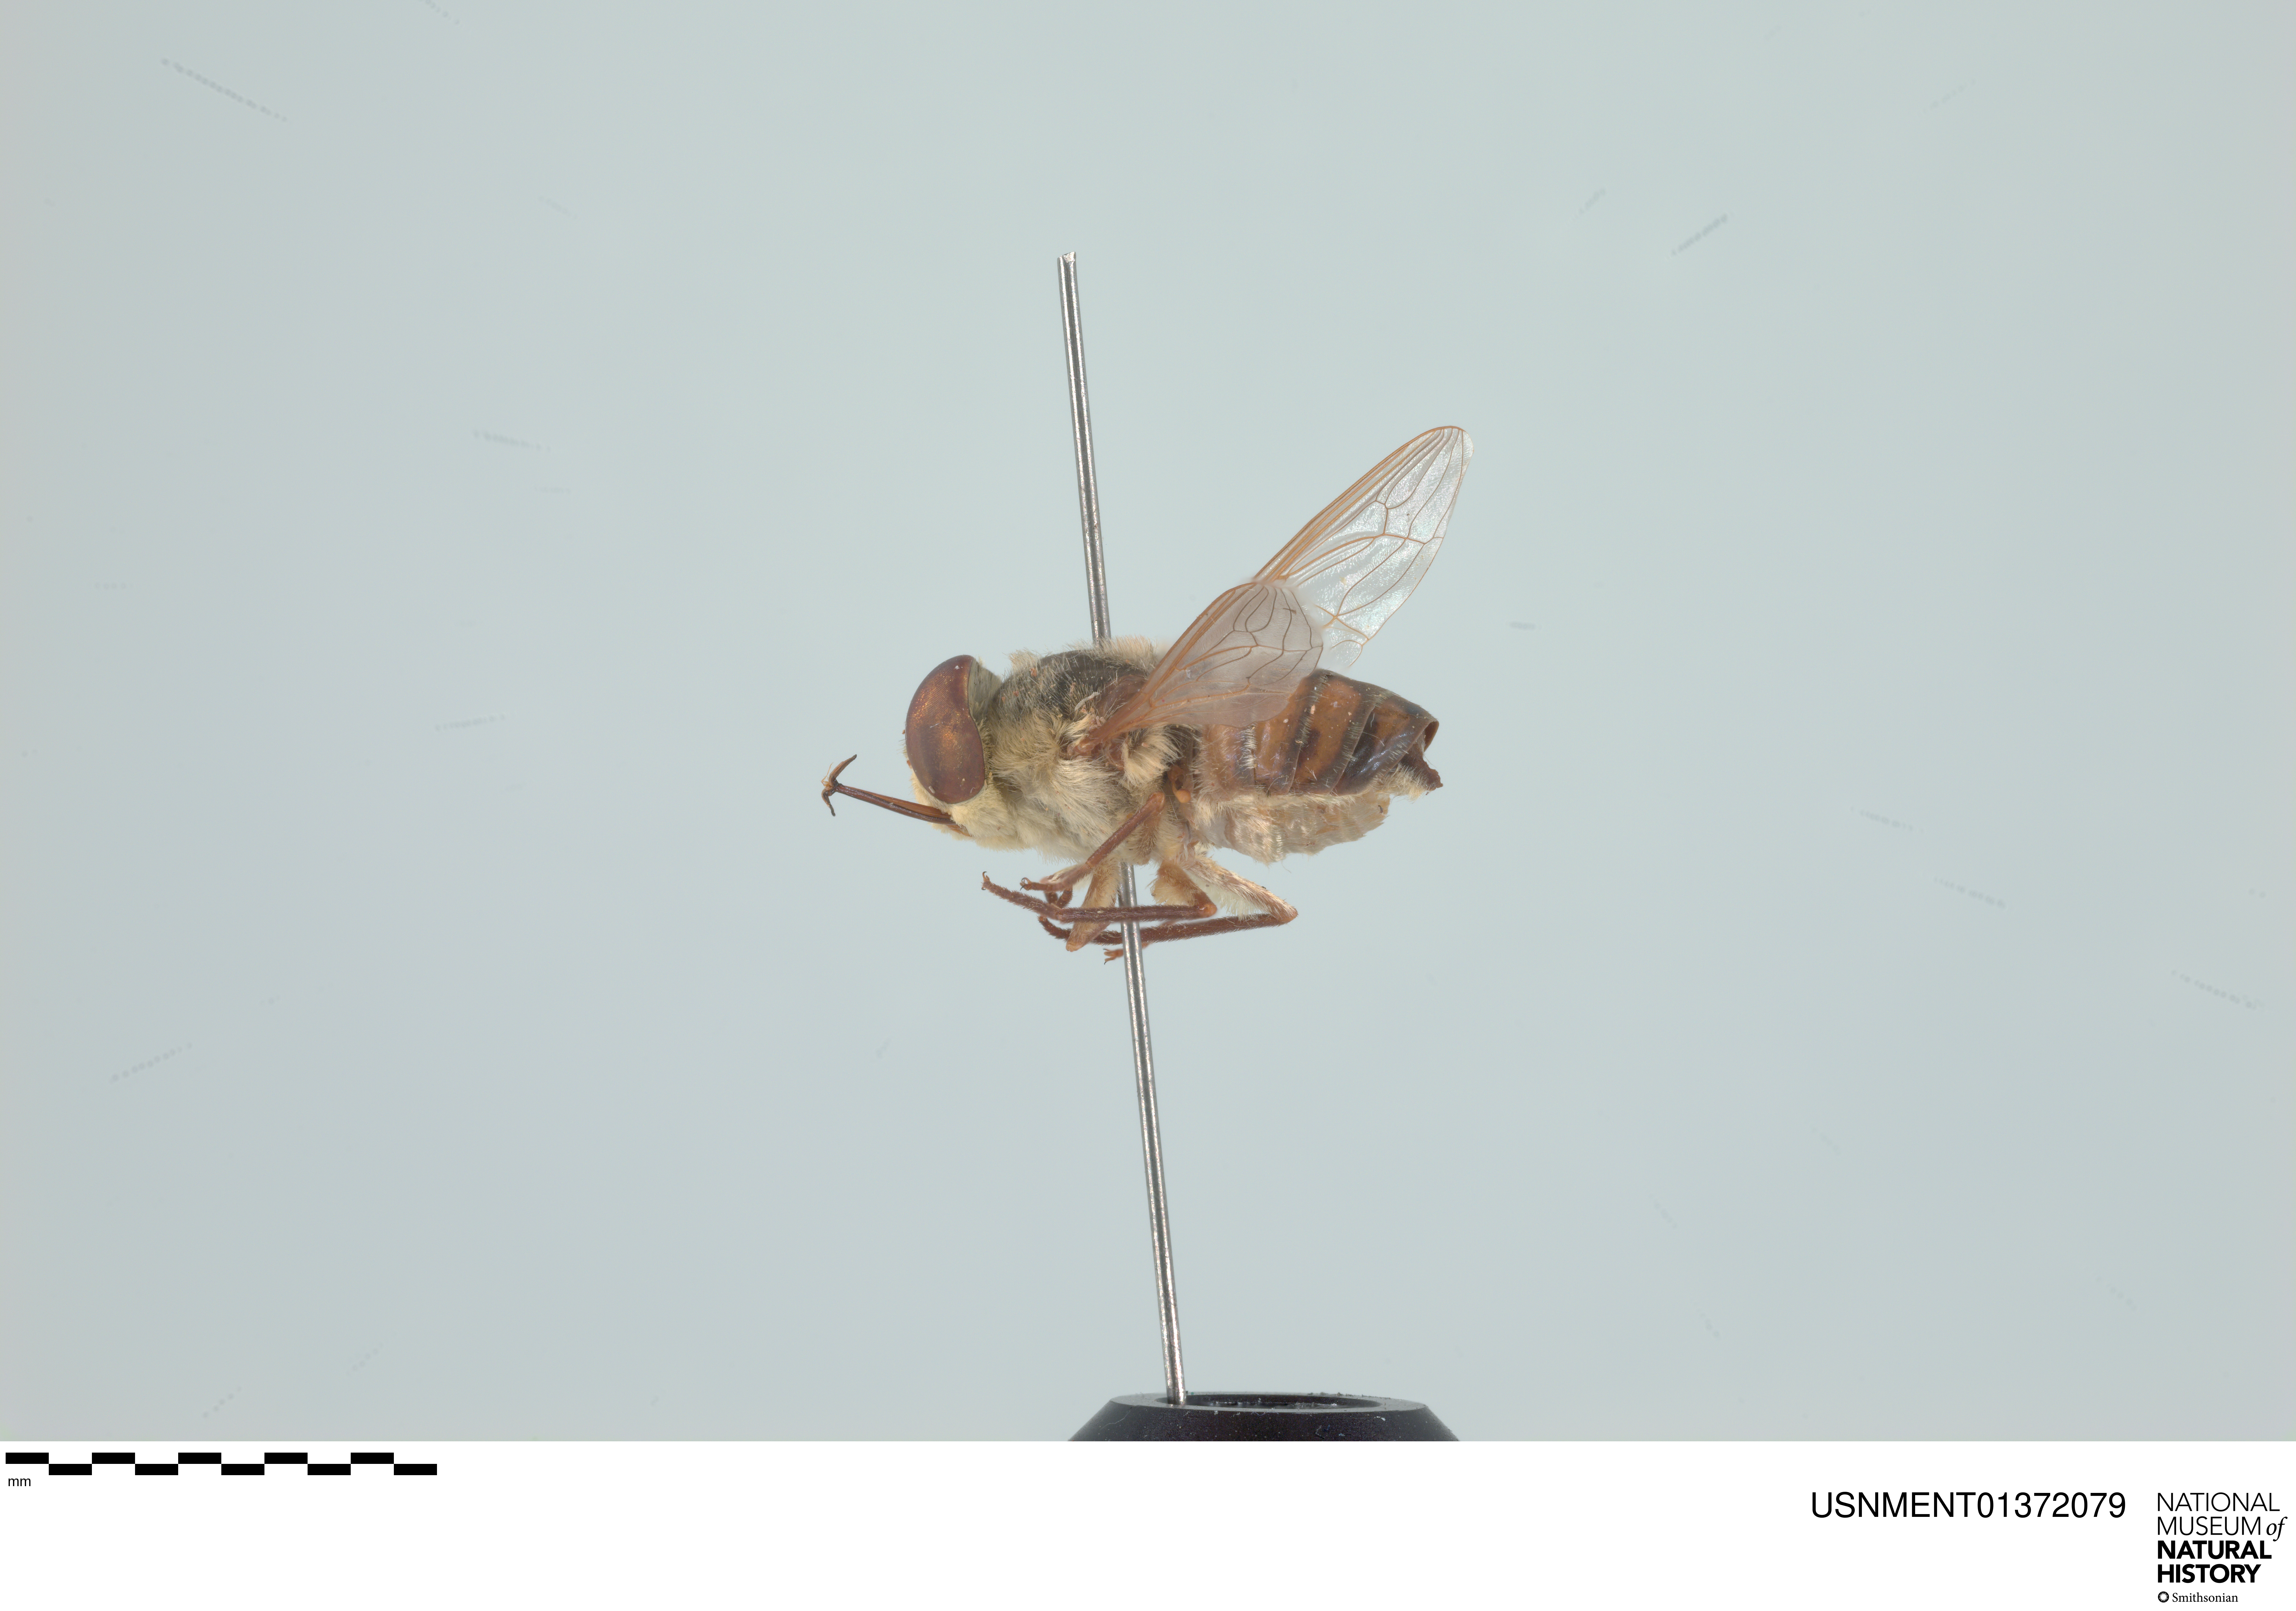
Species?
Neorhynchocephalus volaticus
